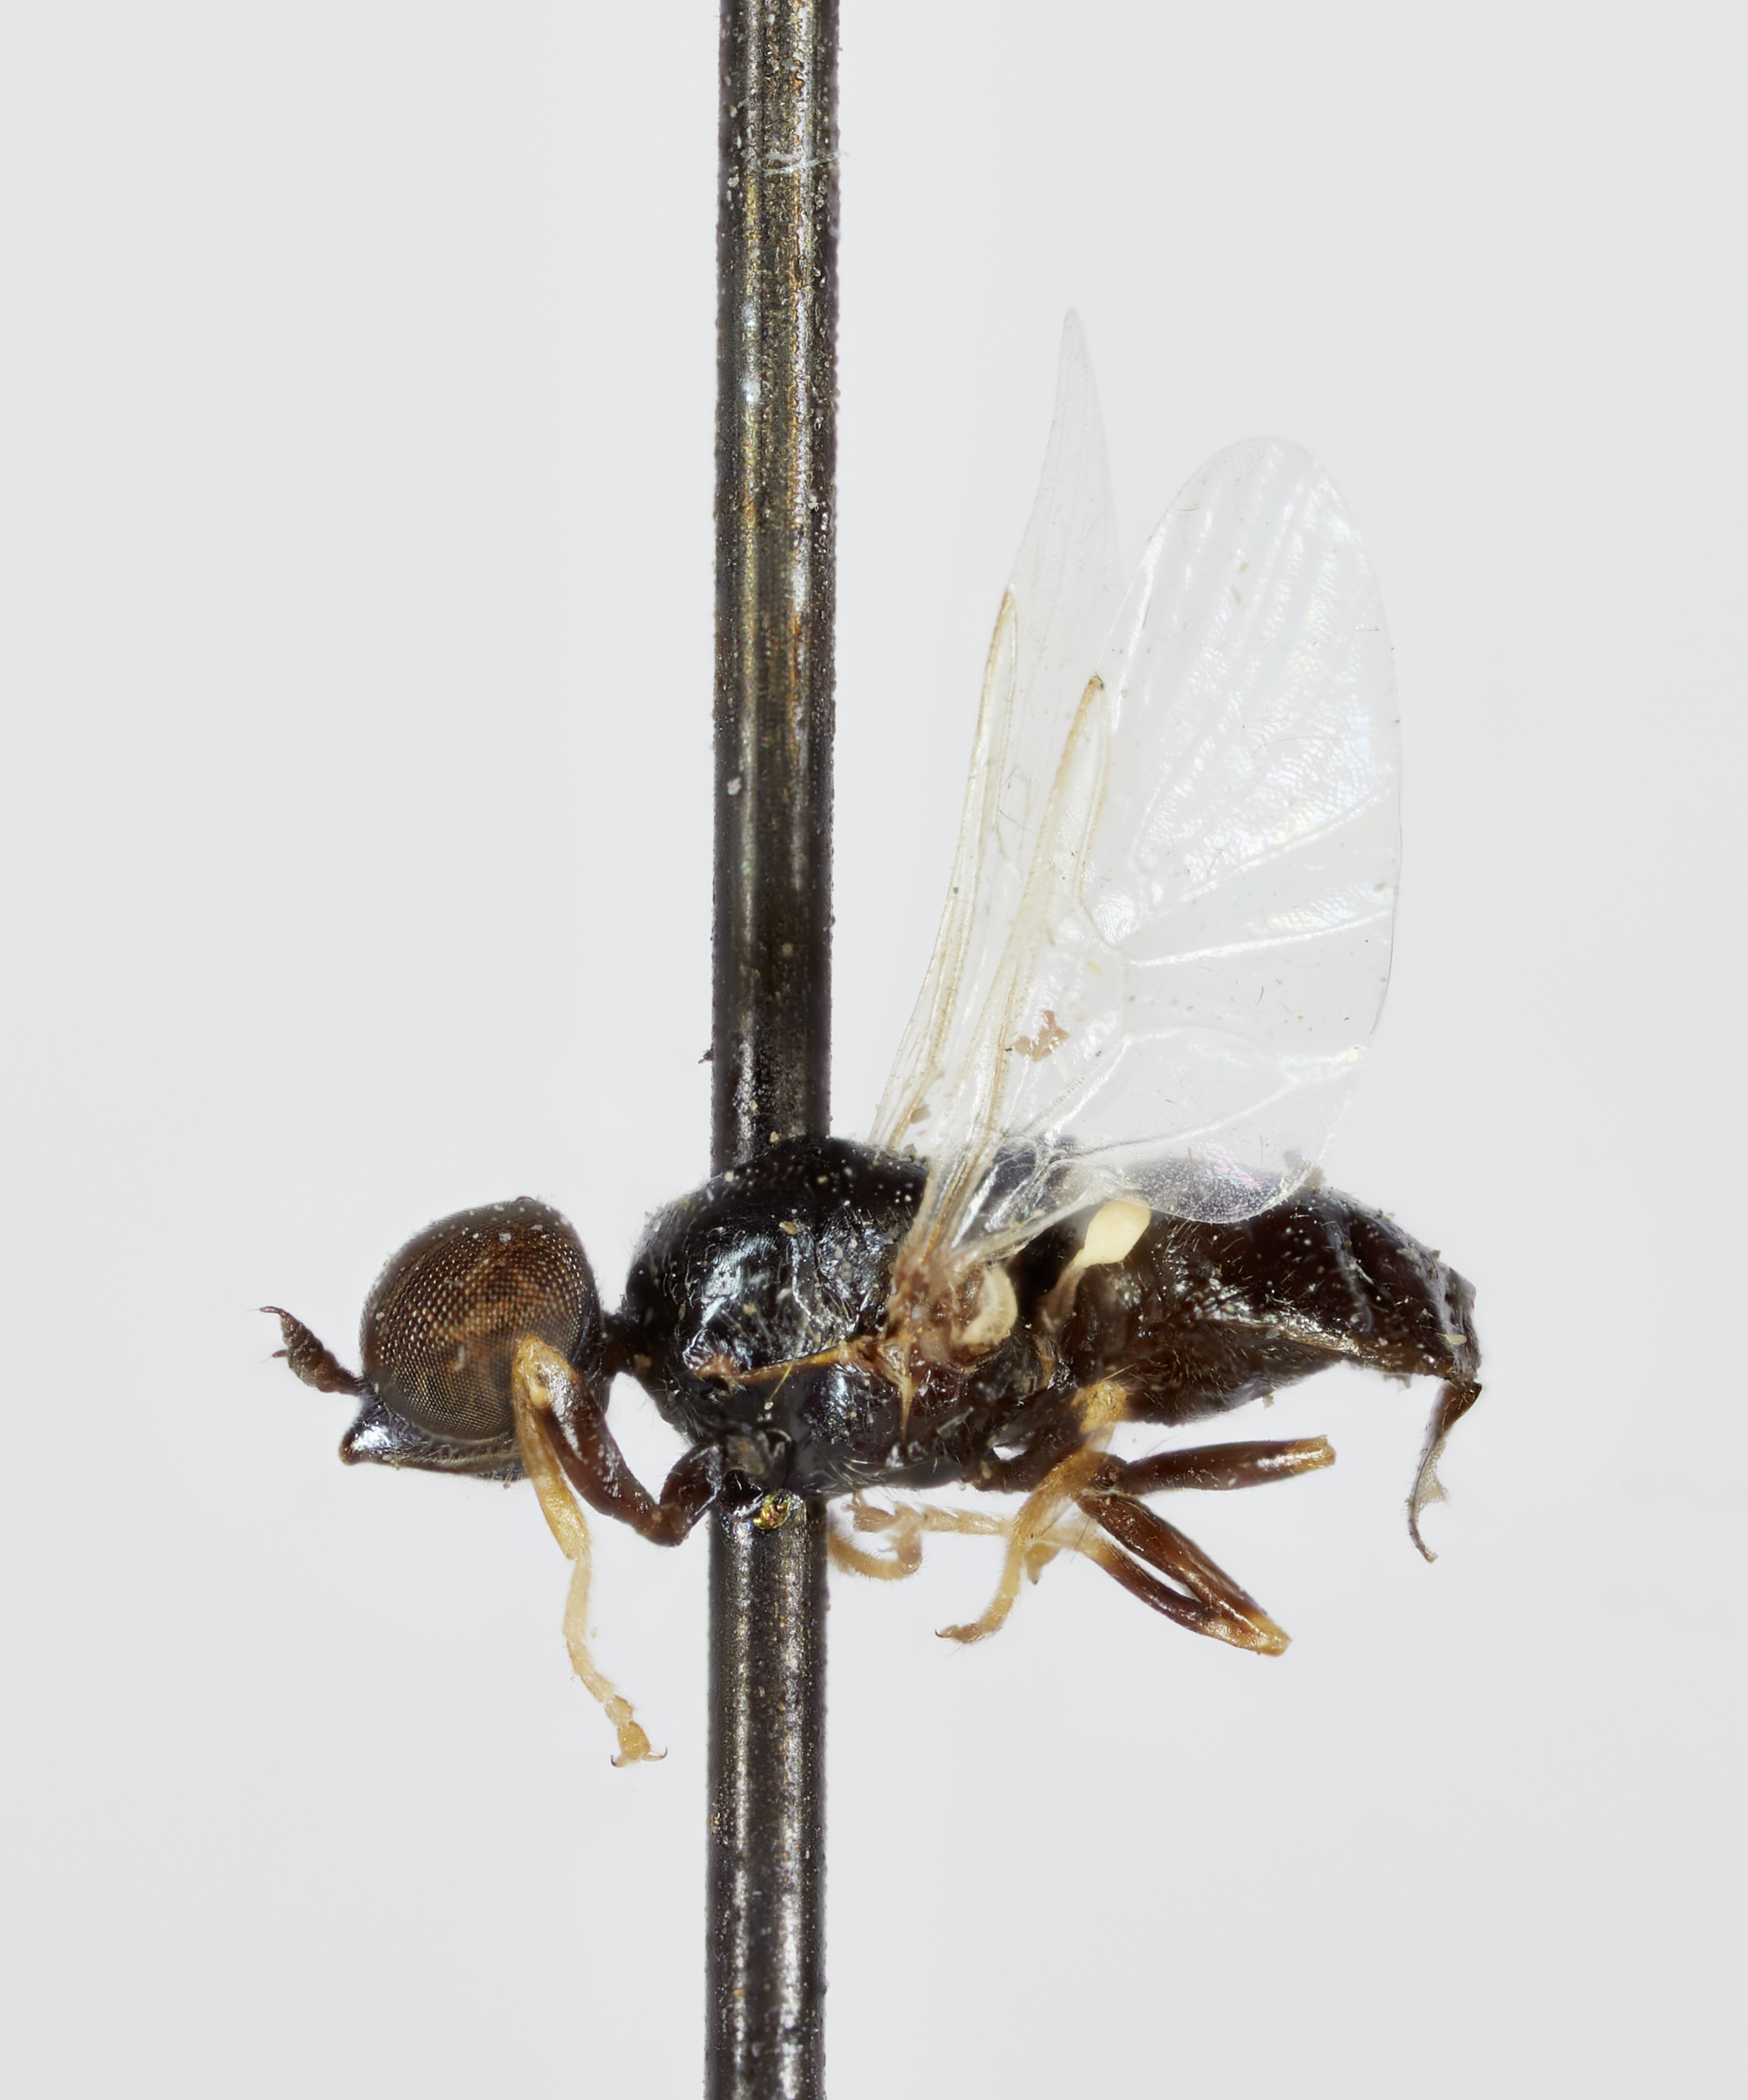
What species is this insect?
Nemotelus nevadensis
